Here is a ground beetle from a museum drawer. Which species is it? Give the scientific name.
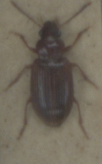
Bradycellus verbasci
